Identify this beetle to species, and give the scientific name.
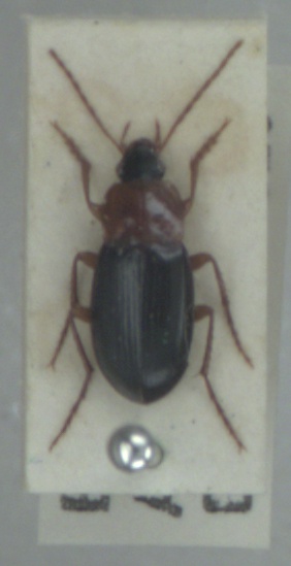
Calathus melanocephalus
